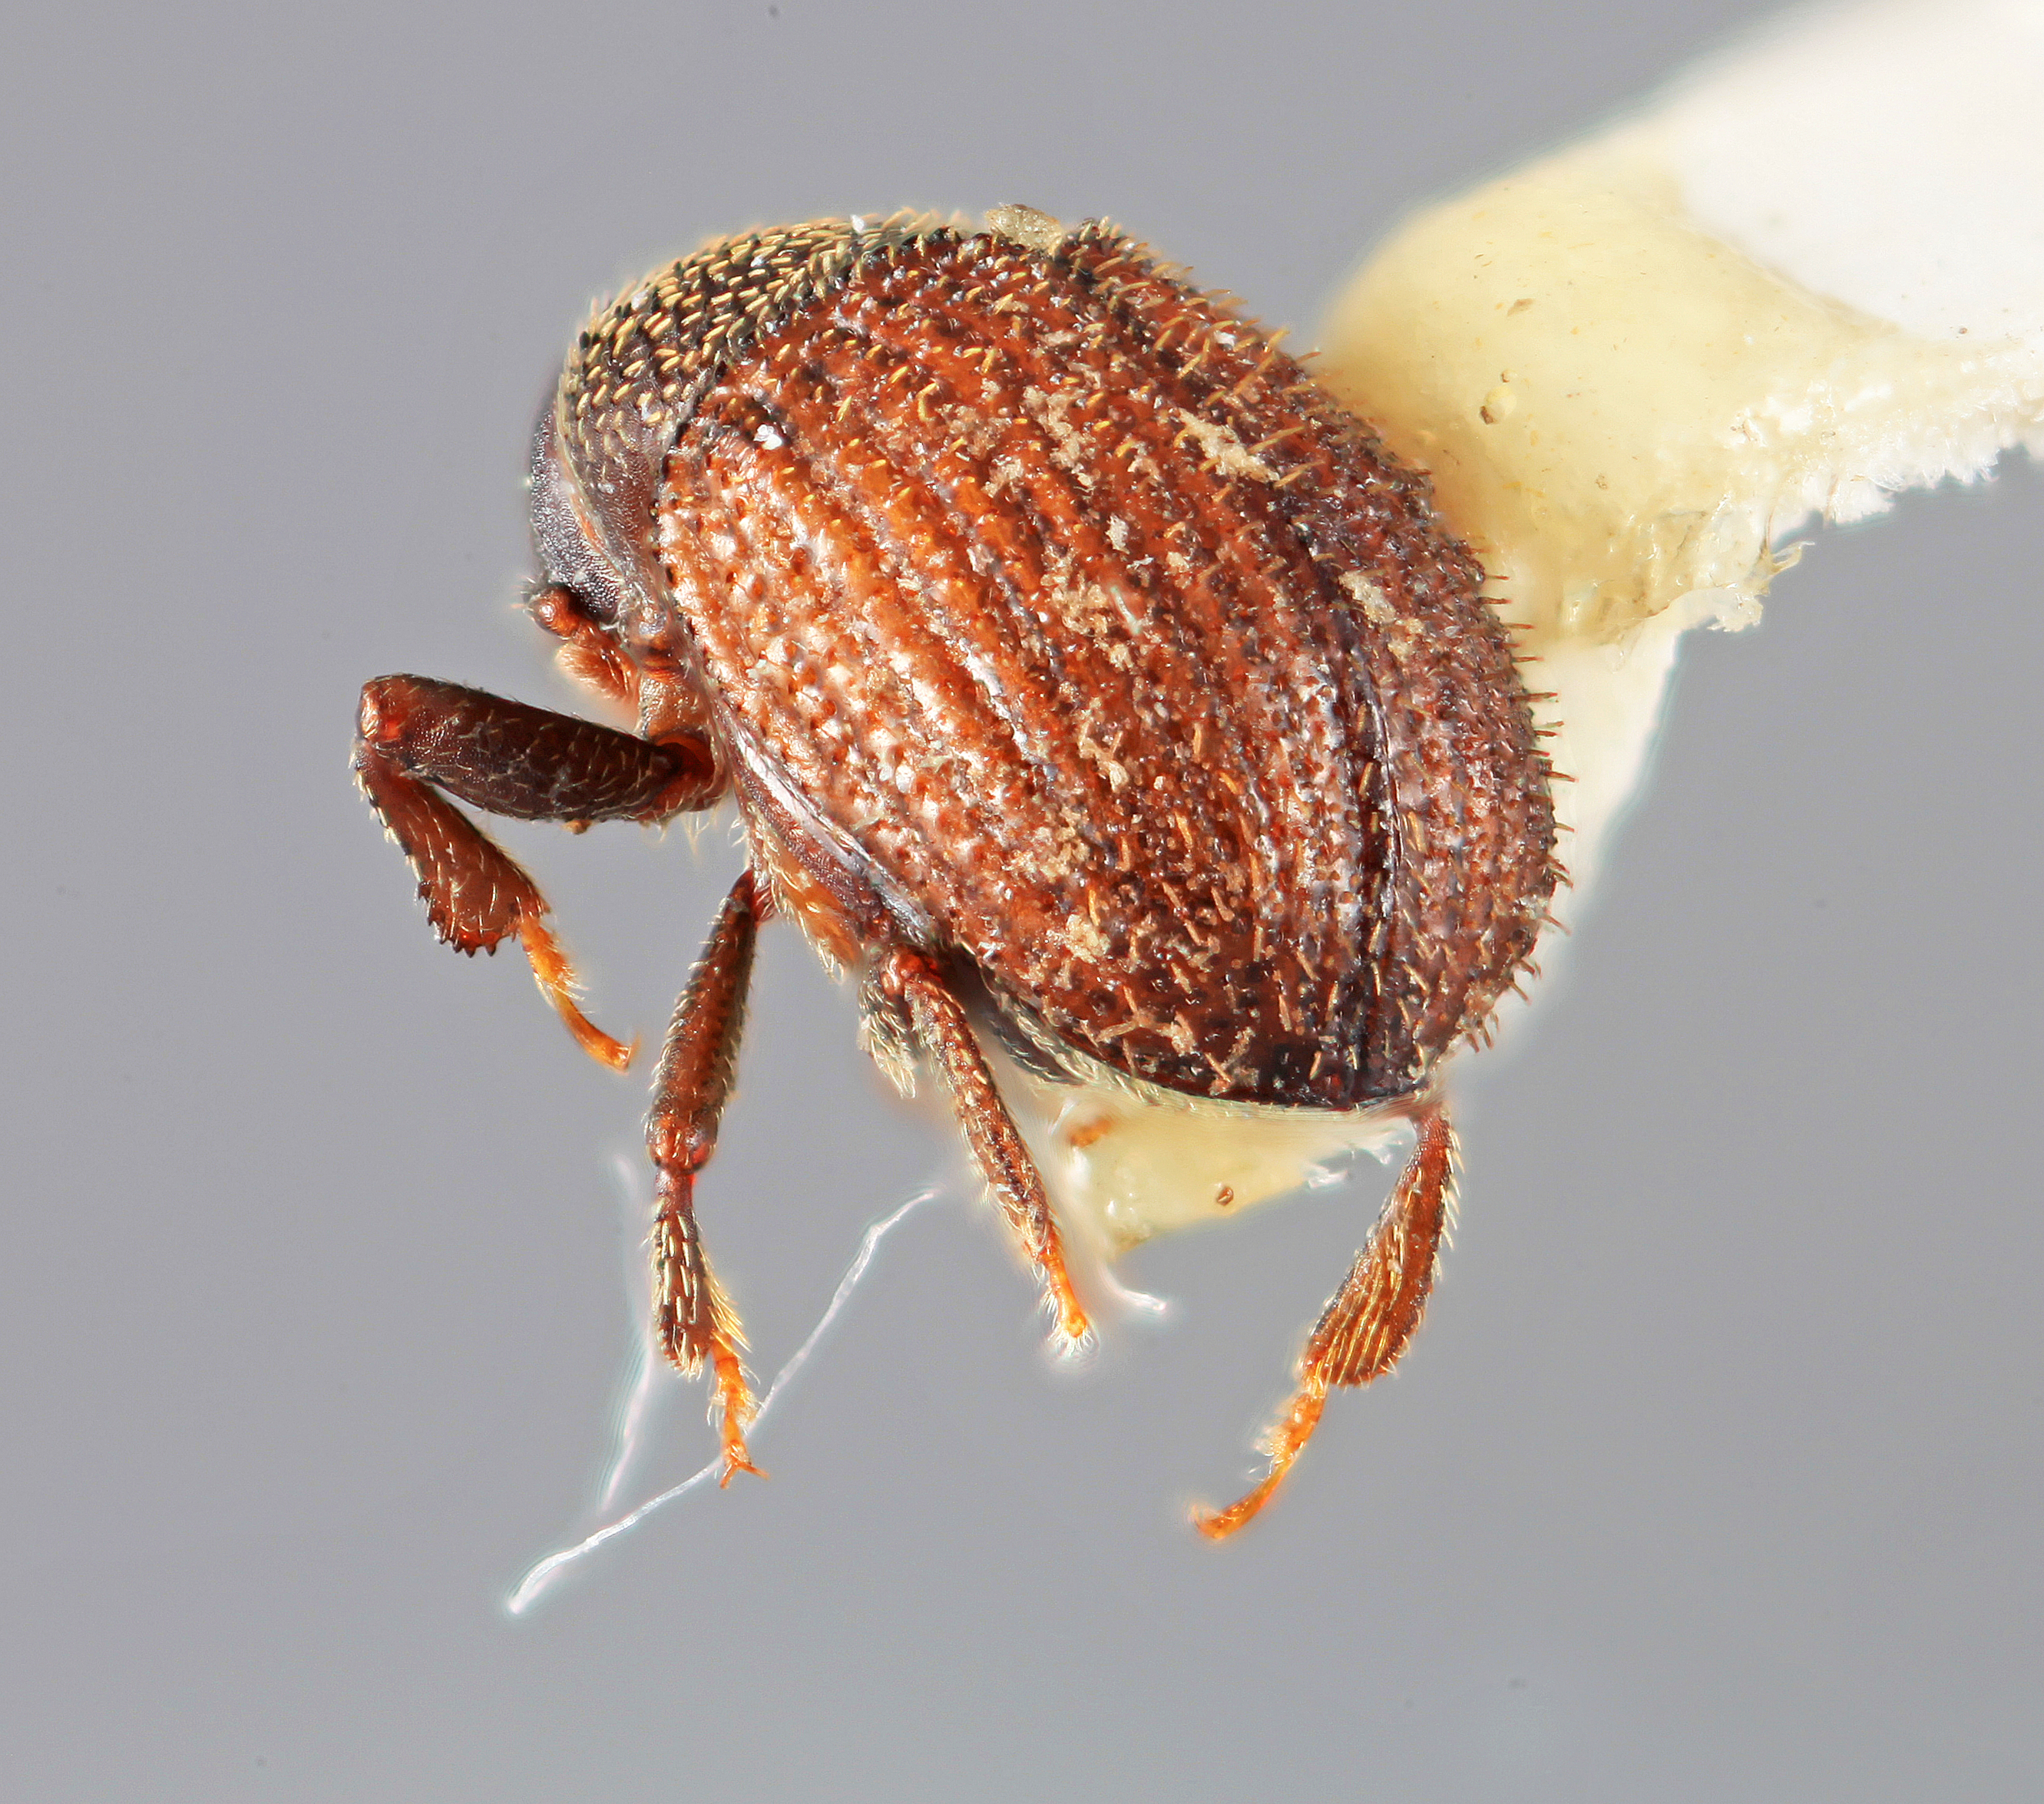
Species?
Chramesus demissus
